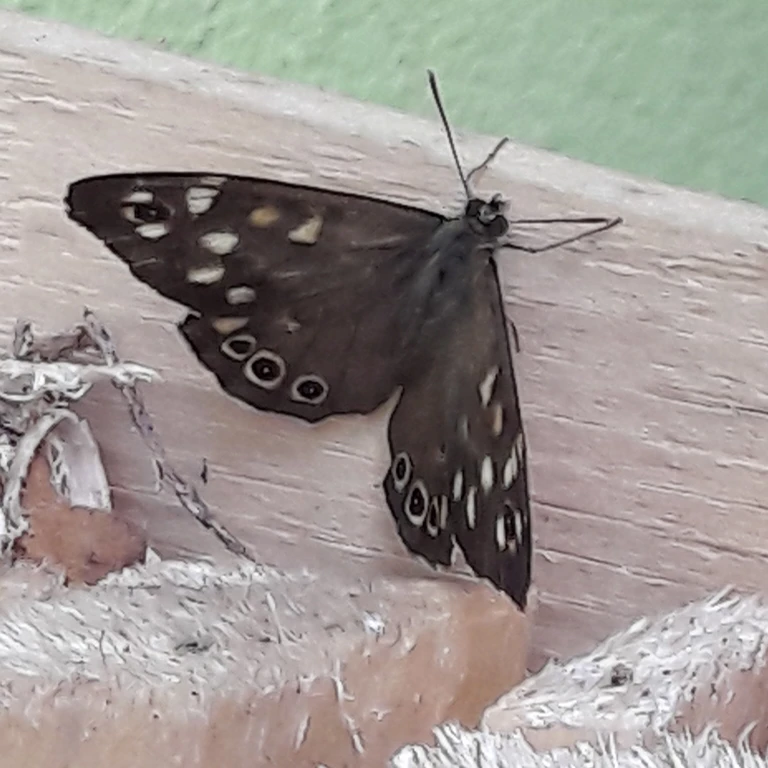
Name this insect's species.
Pararge aegeria
